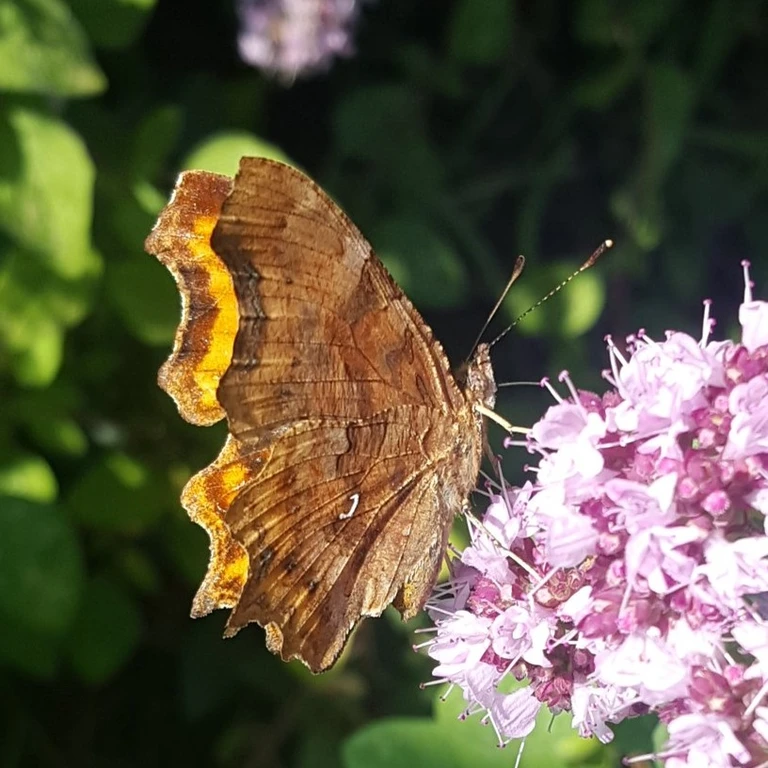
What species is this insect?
Polygonia c-album
